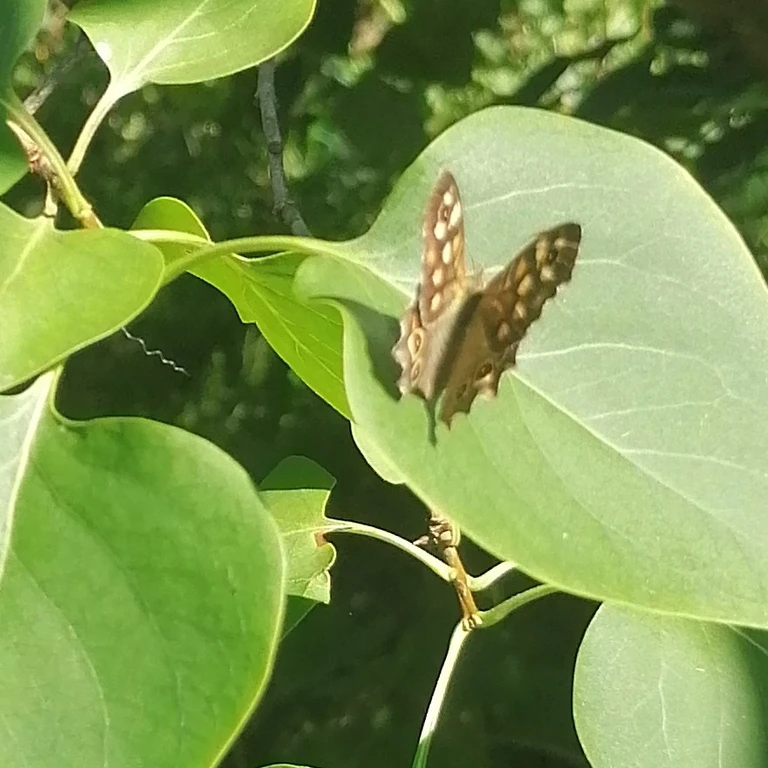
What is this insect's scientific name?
Pararge aegeria
